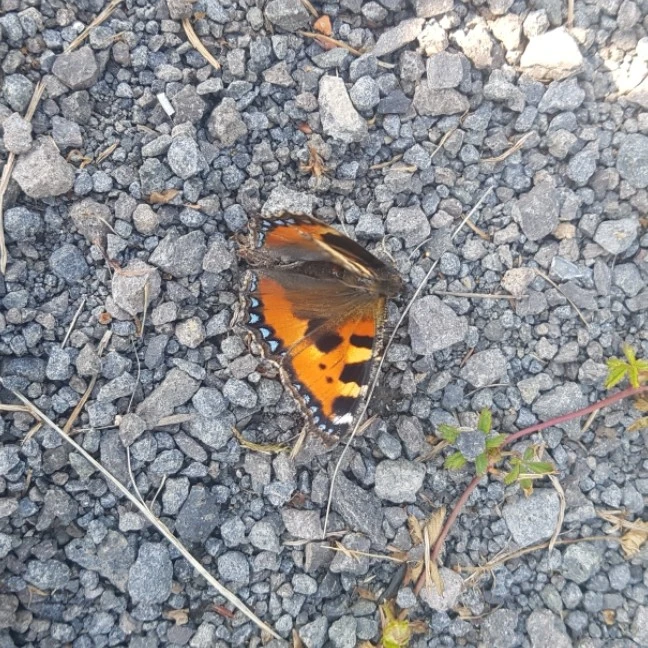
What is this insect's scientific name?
Aglais urticae
